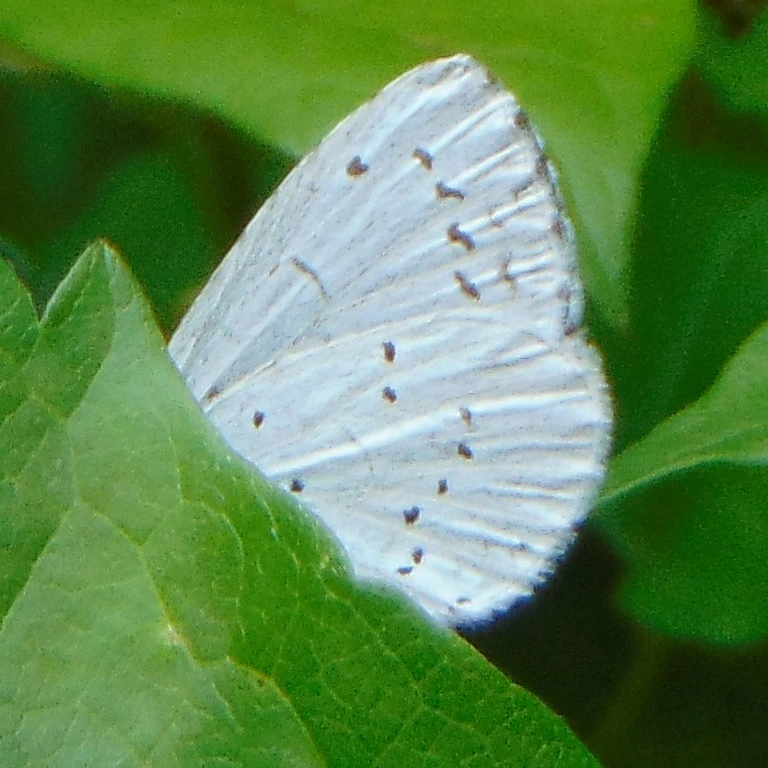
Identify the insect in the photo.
Celastrina argiolus
